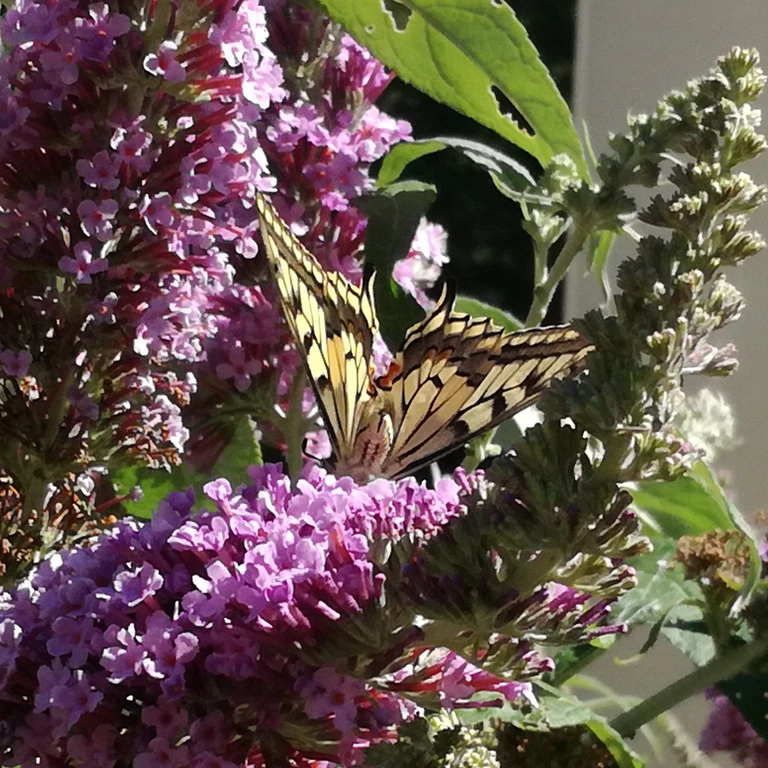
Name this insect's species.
Papilio machaon
